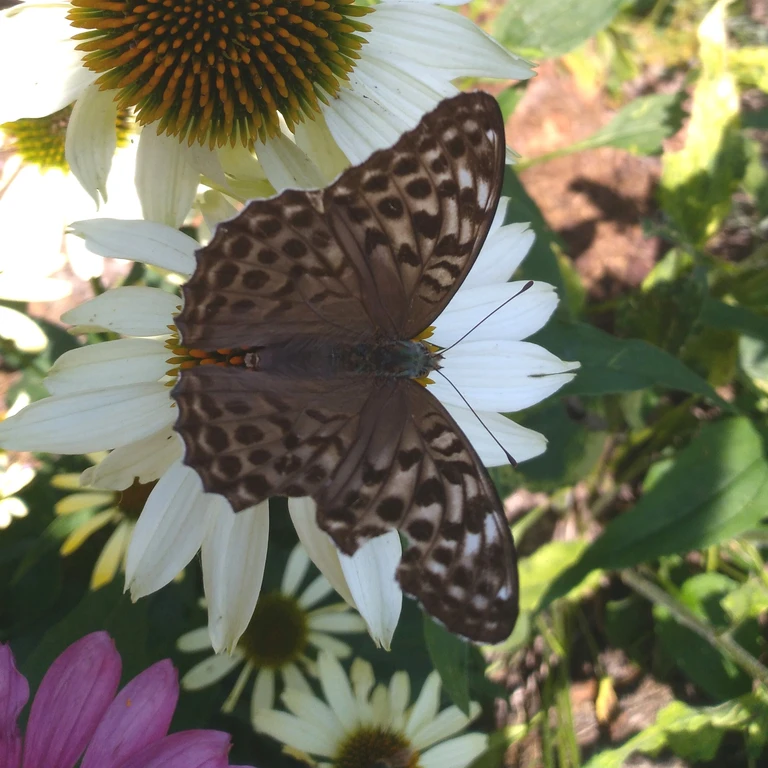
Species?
Argynnis paphia
